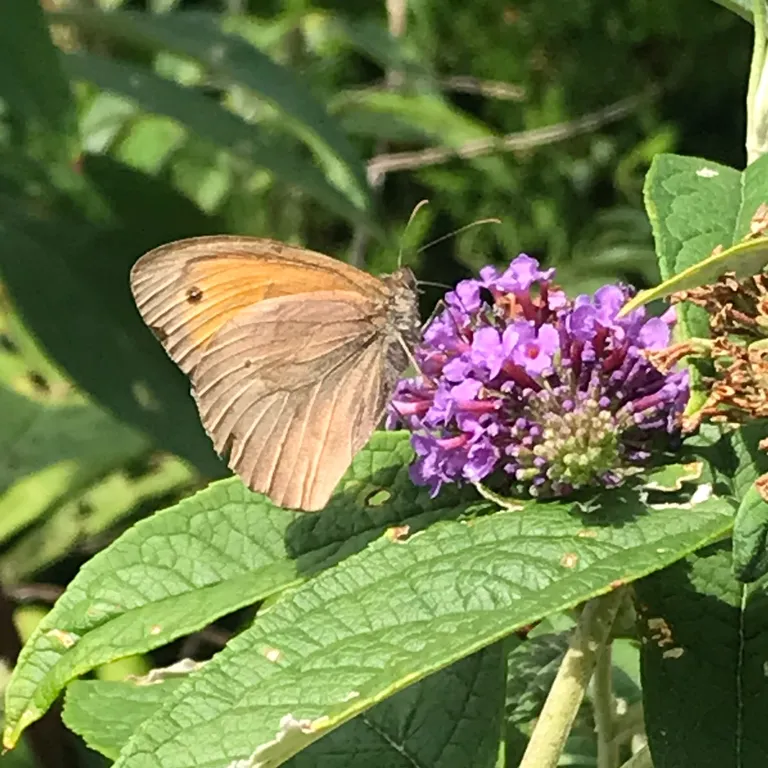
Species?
Maniola jurtina
